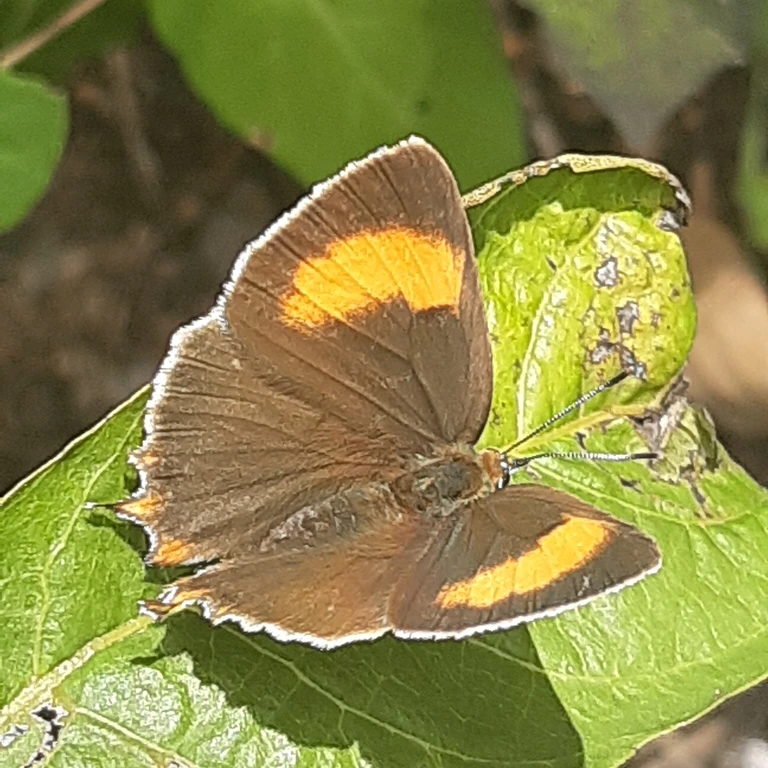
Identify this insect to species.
Thecla betulae
